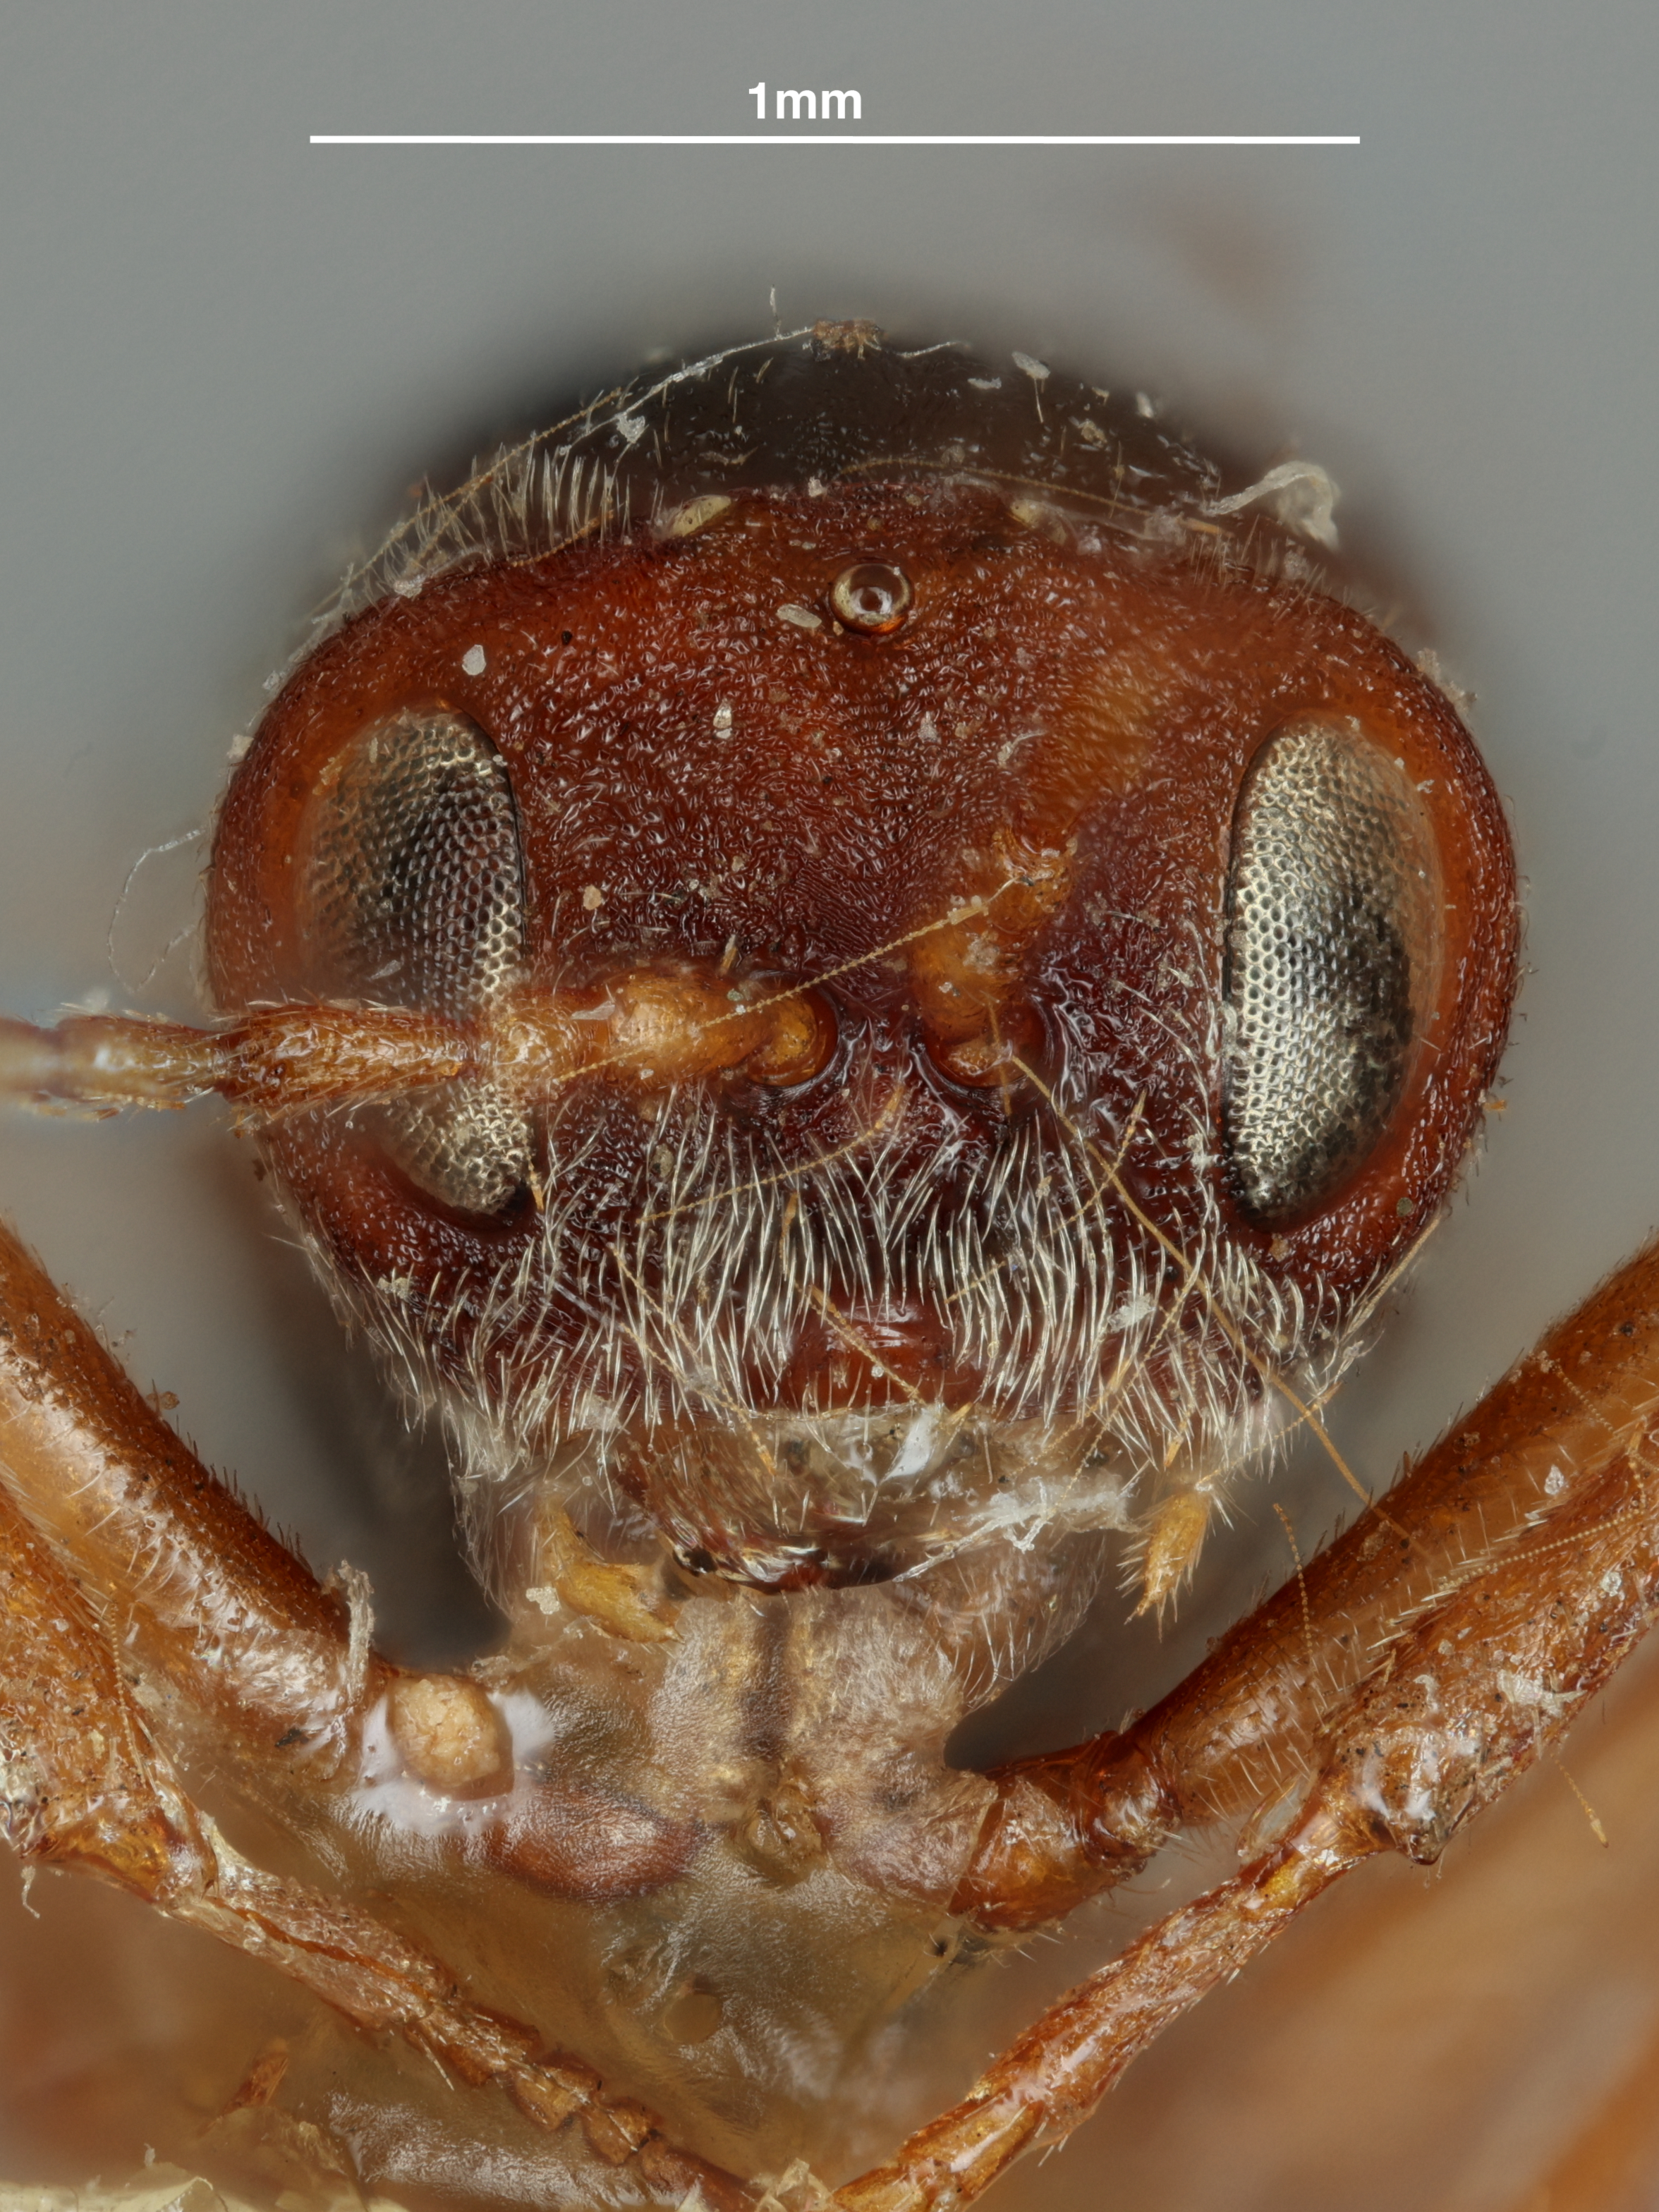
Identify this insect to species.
Andricus brevicornis
